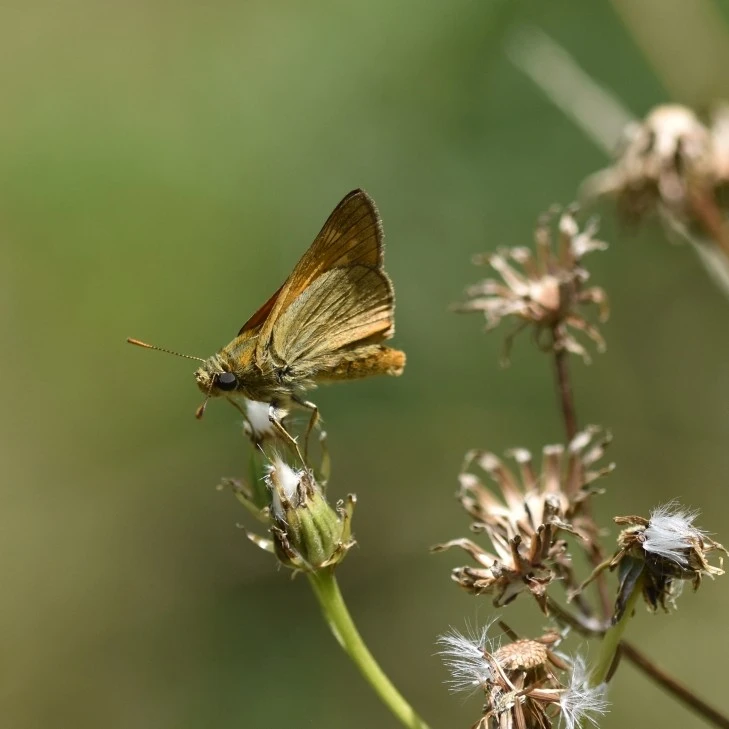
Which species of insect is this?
Ochlodes sylvanus (also Ochlodes venata)
